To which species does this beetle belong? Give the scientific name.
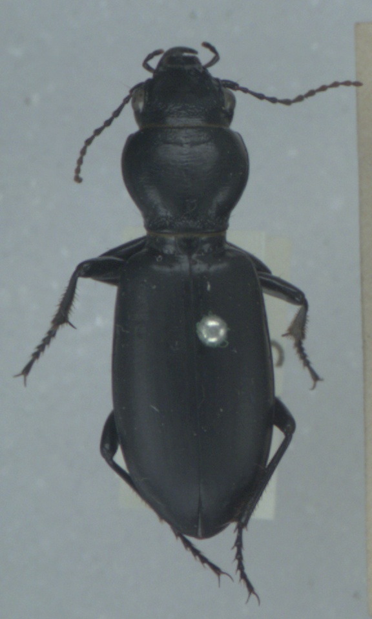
Broscus cephalotes
